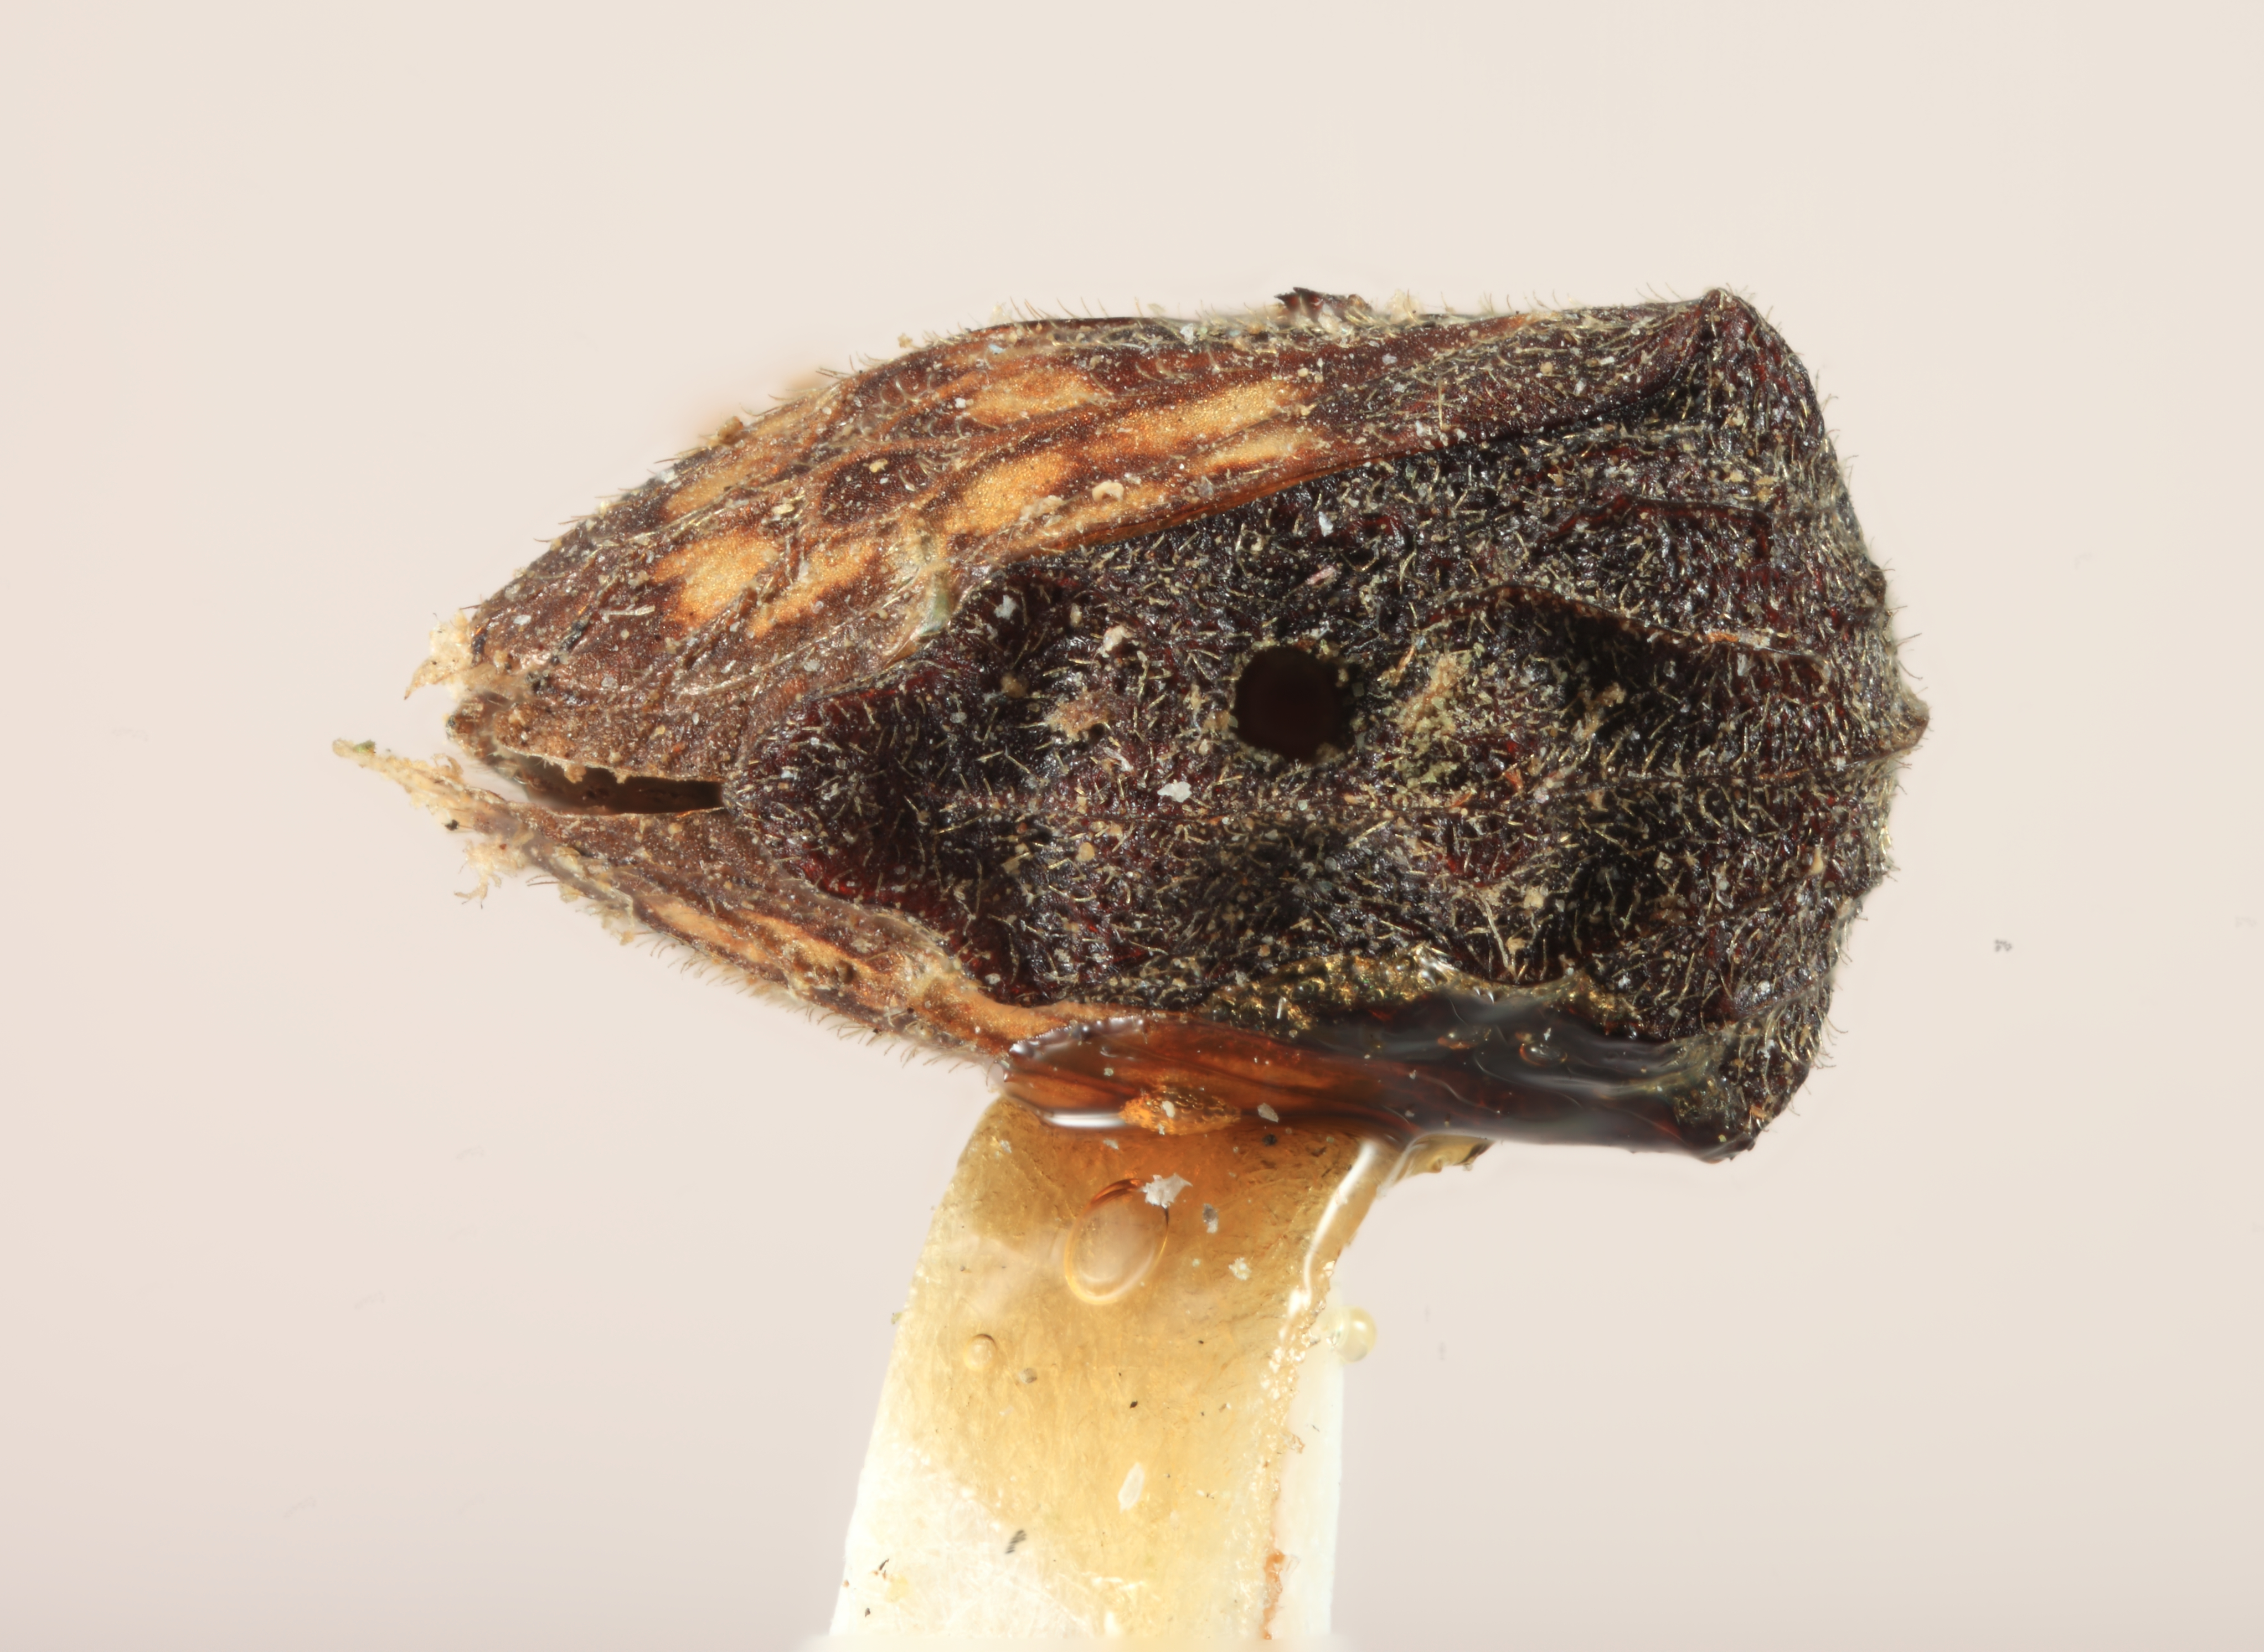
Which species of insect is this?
Bolbonota binodasa
